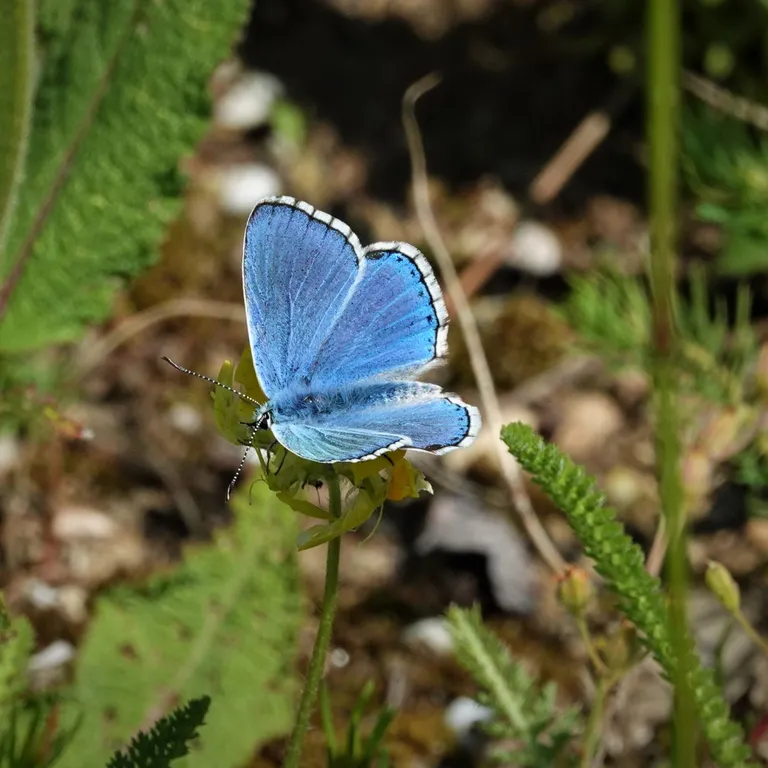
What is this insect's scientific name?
Lysandra bellargus
